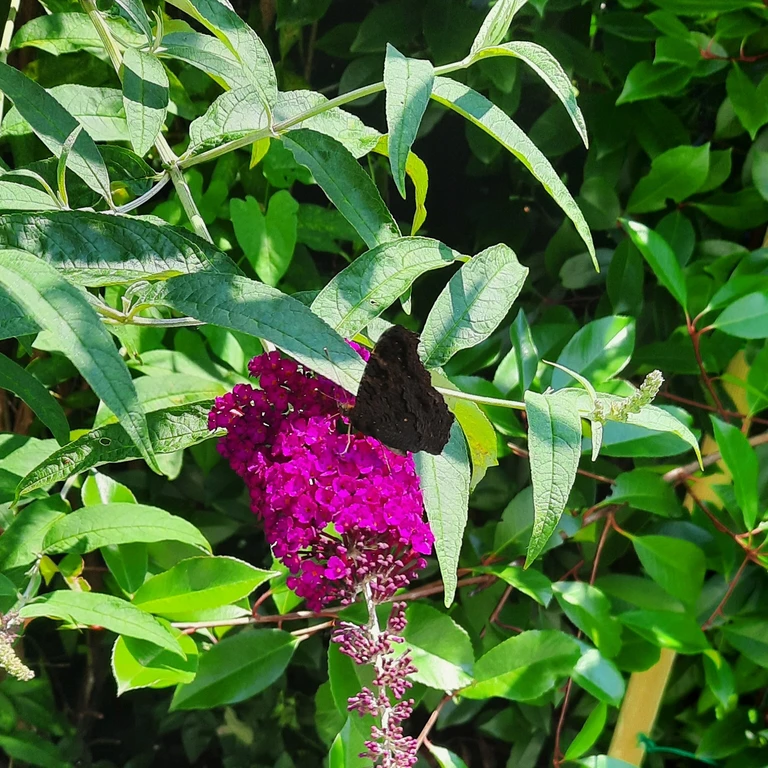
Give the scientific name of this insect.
Aglais io
